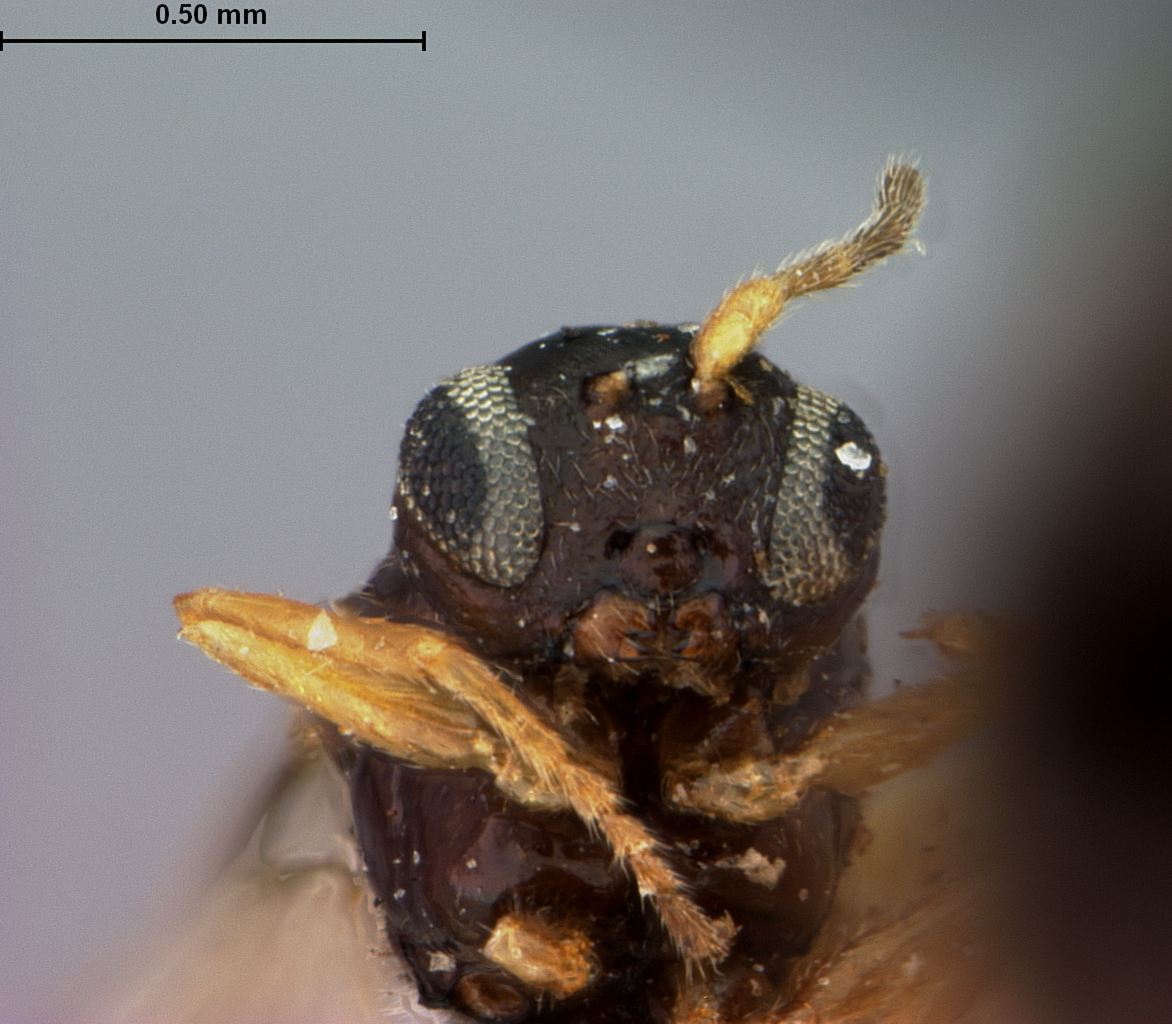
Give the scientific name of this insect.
Liodora dumosae
